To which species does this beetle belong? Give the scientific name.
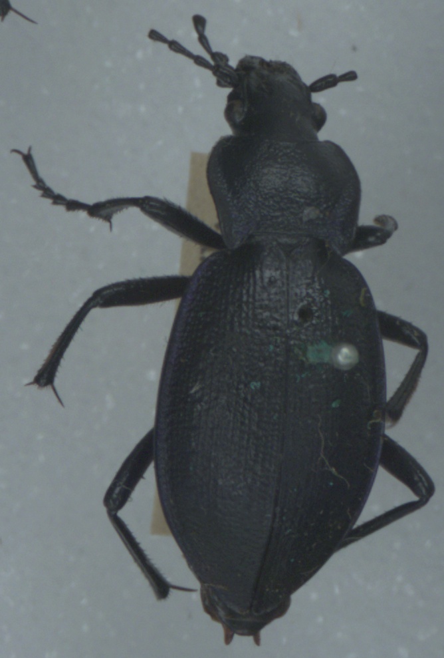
Carabus problematicus
